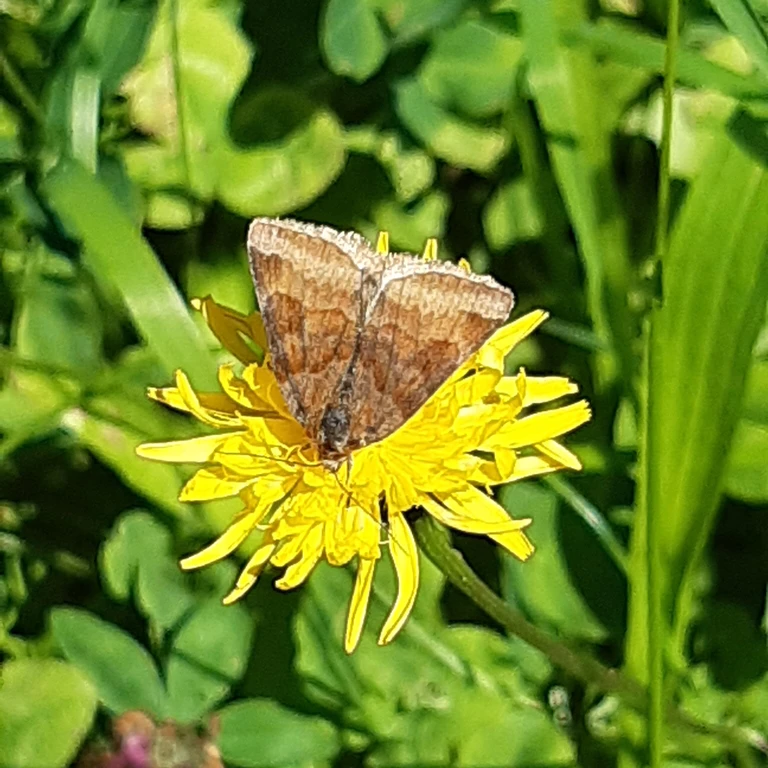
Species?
Euclidia glyphica
